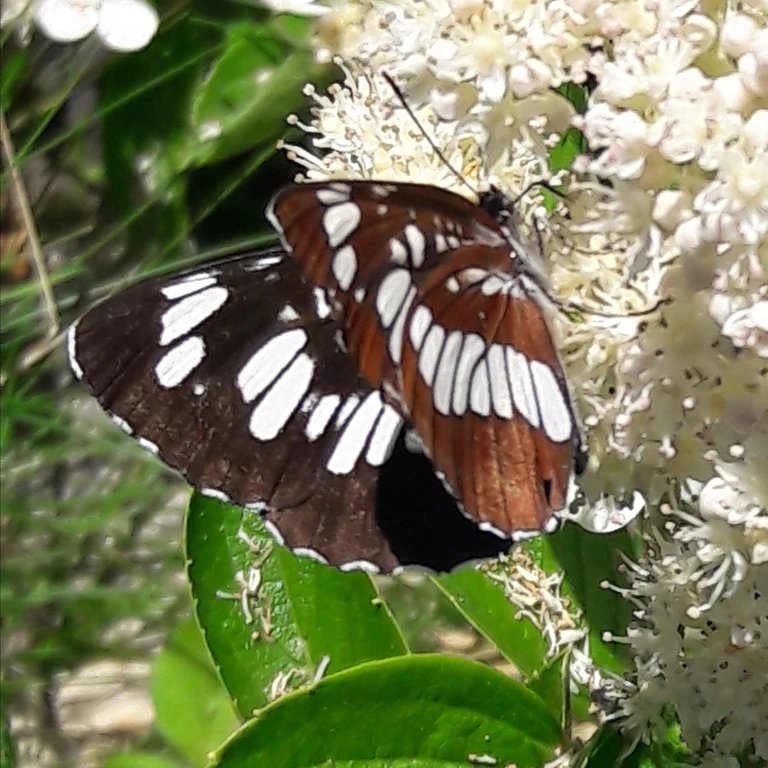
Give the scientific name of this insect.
Neptis rivularis
